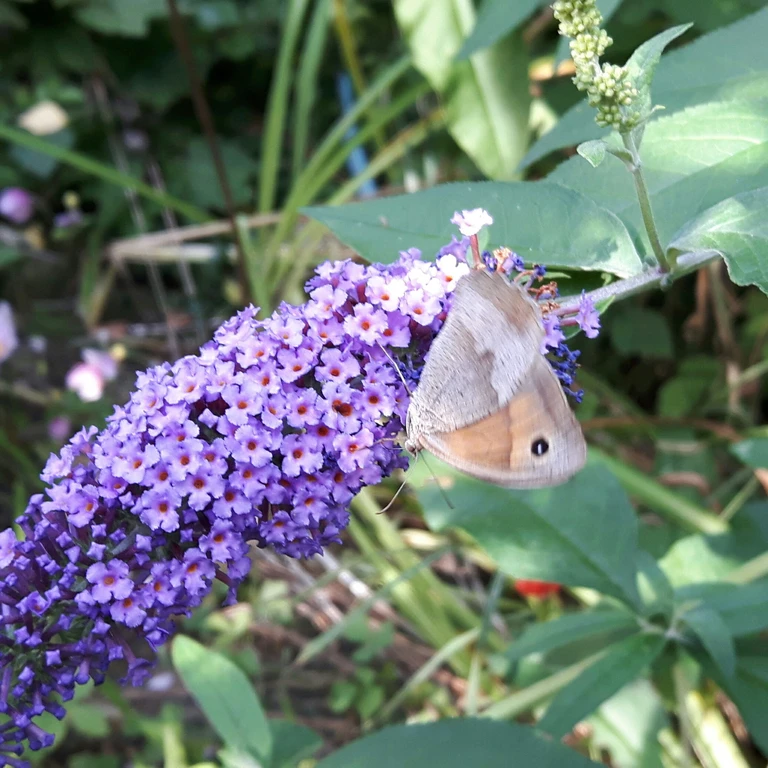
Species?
Maniola jurtina
